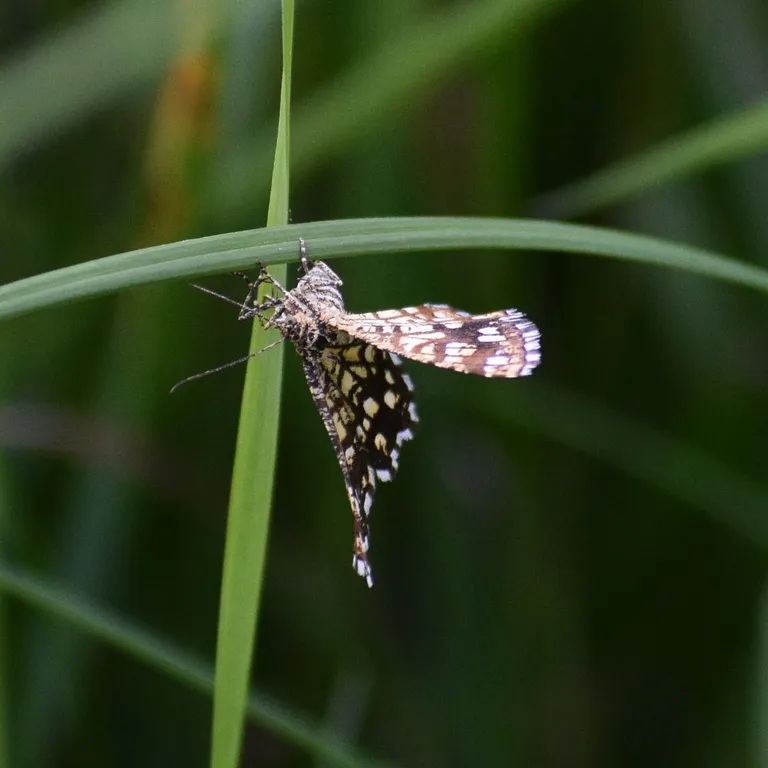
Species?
Chiasmia clathrata
